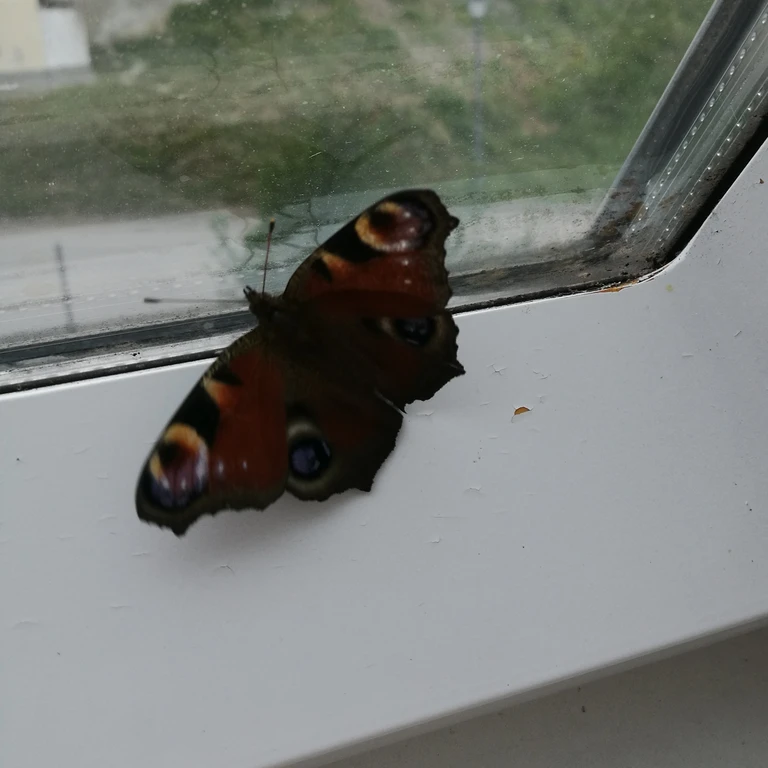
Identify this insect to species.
Aglais io
